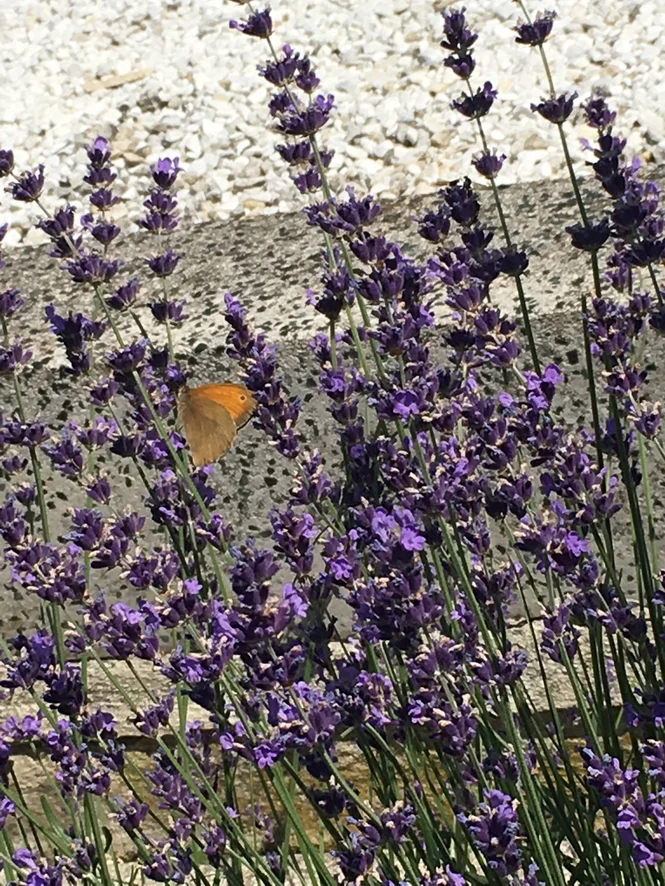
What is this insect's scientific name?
Maniola jurtina
